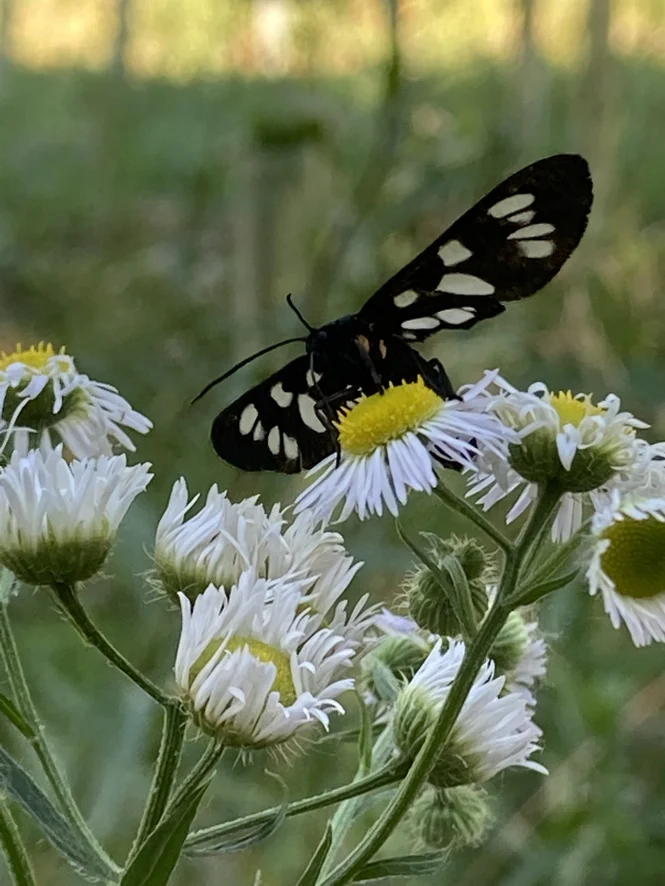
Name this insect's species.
Amata phegea
